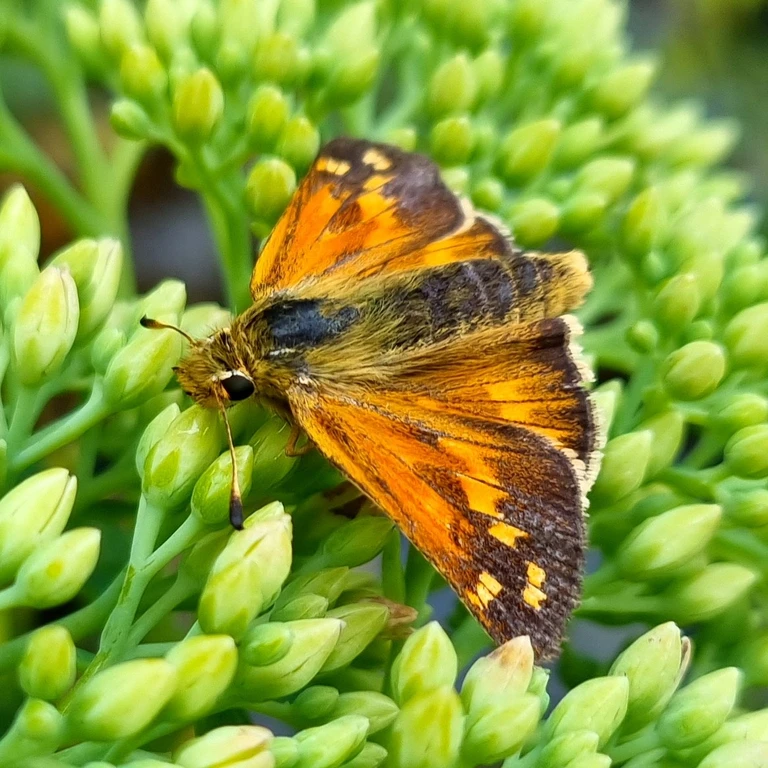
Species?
Hesperia comma
